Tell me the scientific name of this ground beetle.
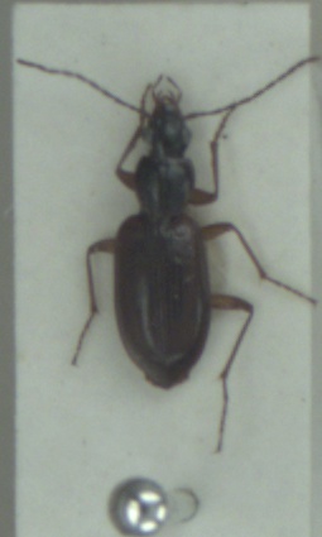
Agonum thoreyi
